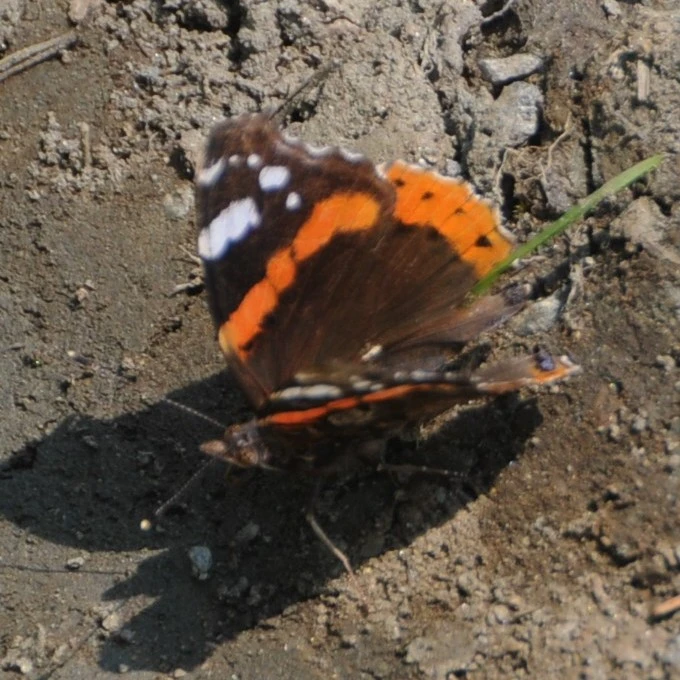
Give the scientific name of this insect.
Vanessa atalanta
